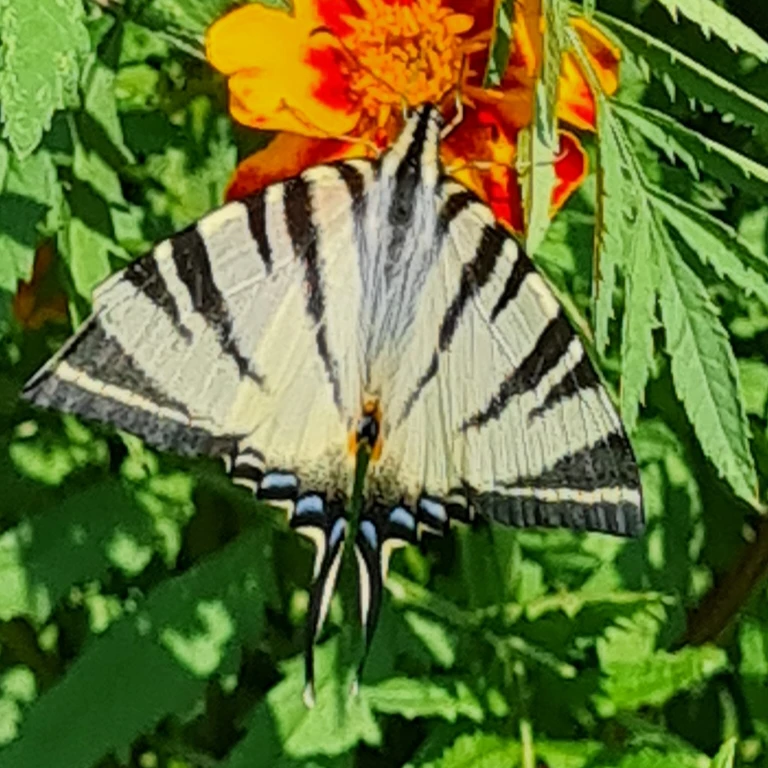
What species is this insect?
Iphiclides podalirius
